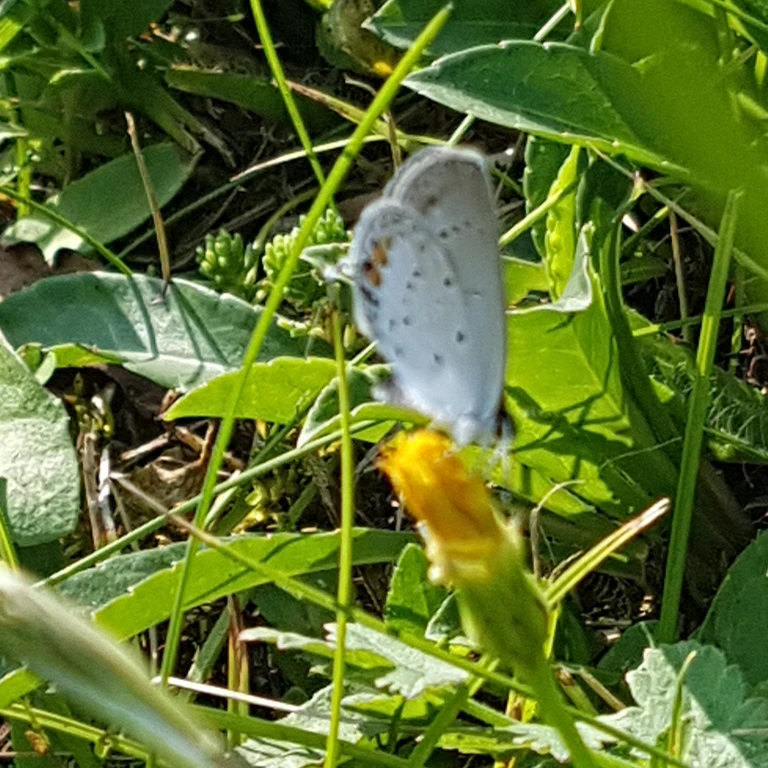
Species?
Cupido argiades (also Elkalyce argiades)
